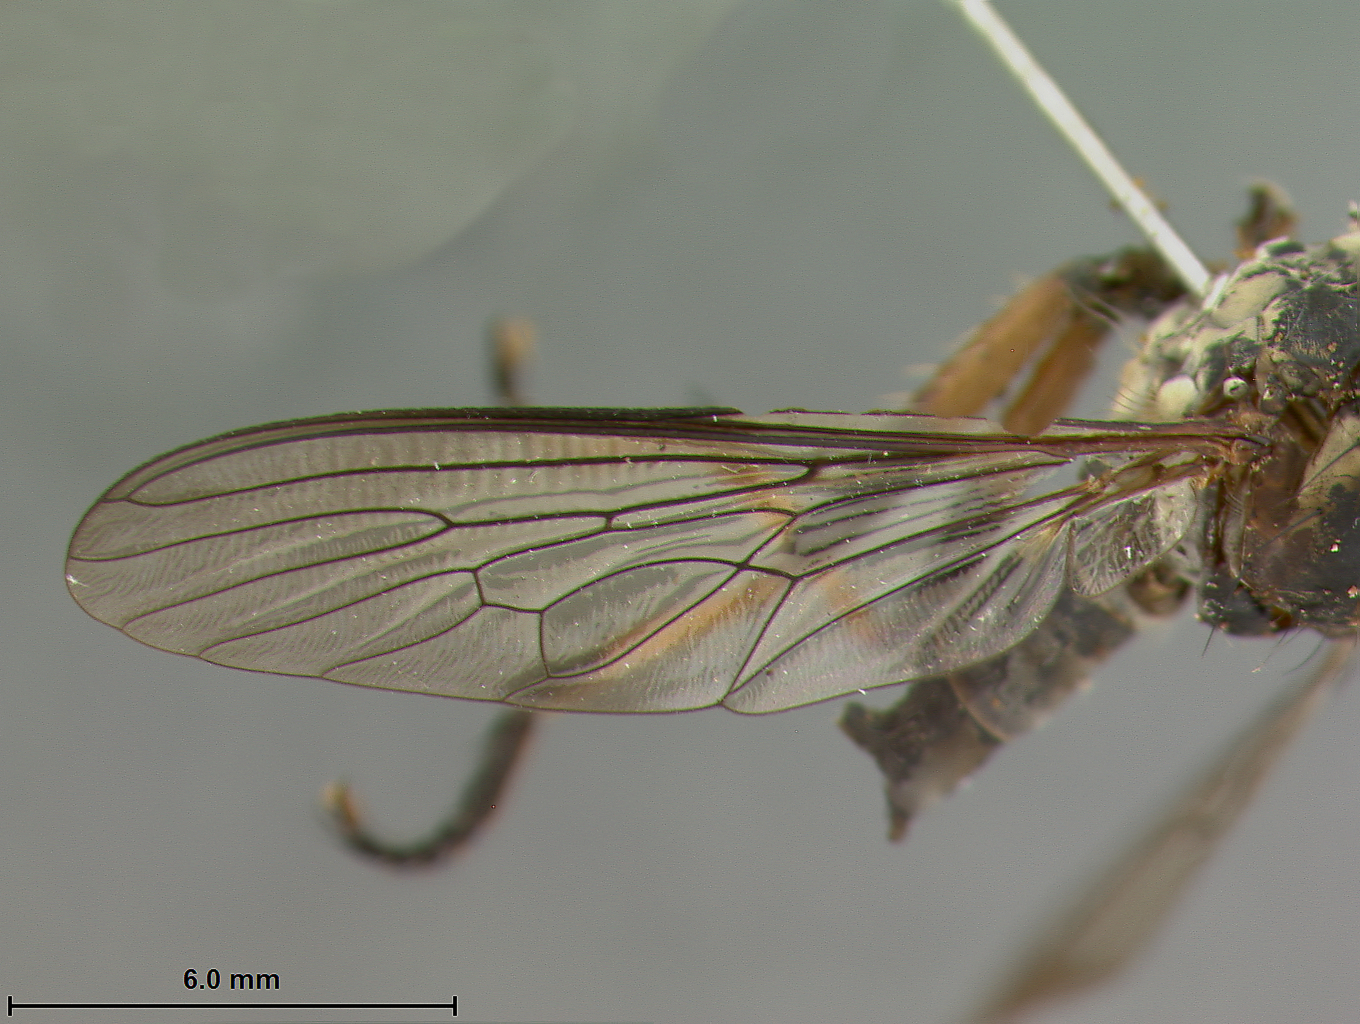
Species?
Ommatius cinnamomeus
